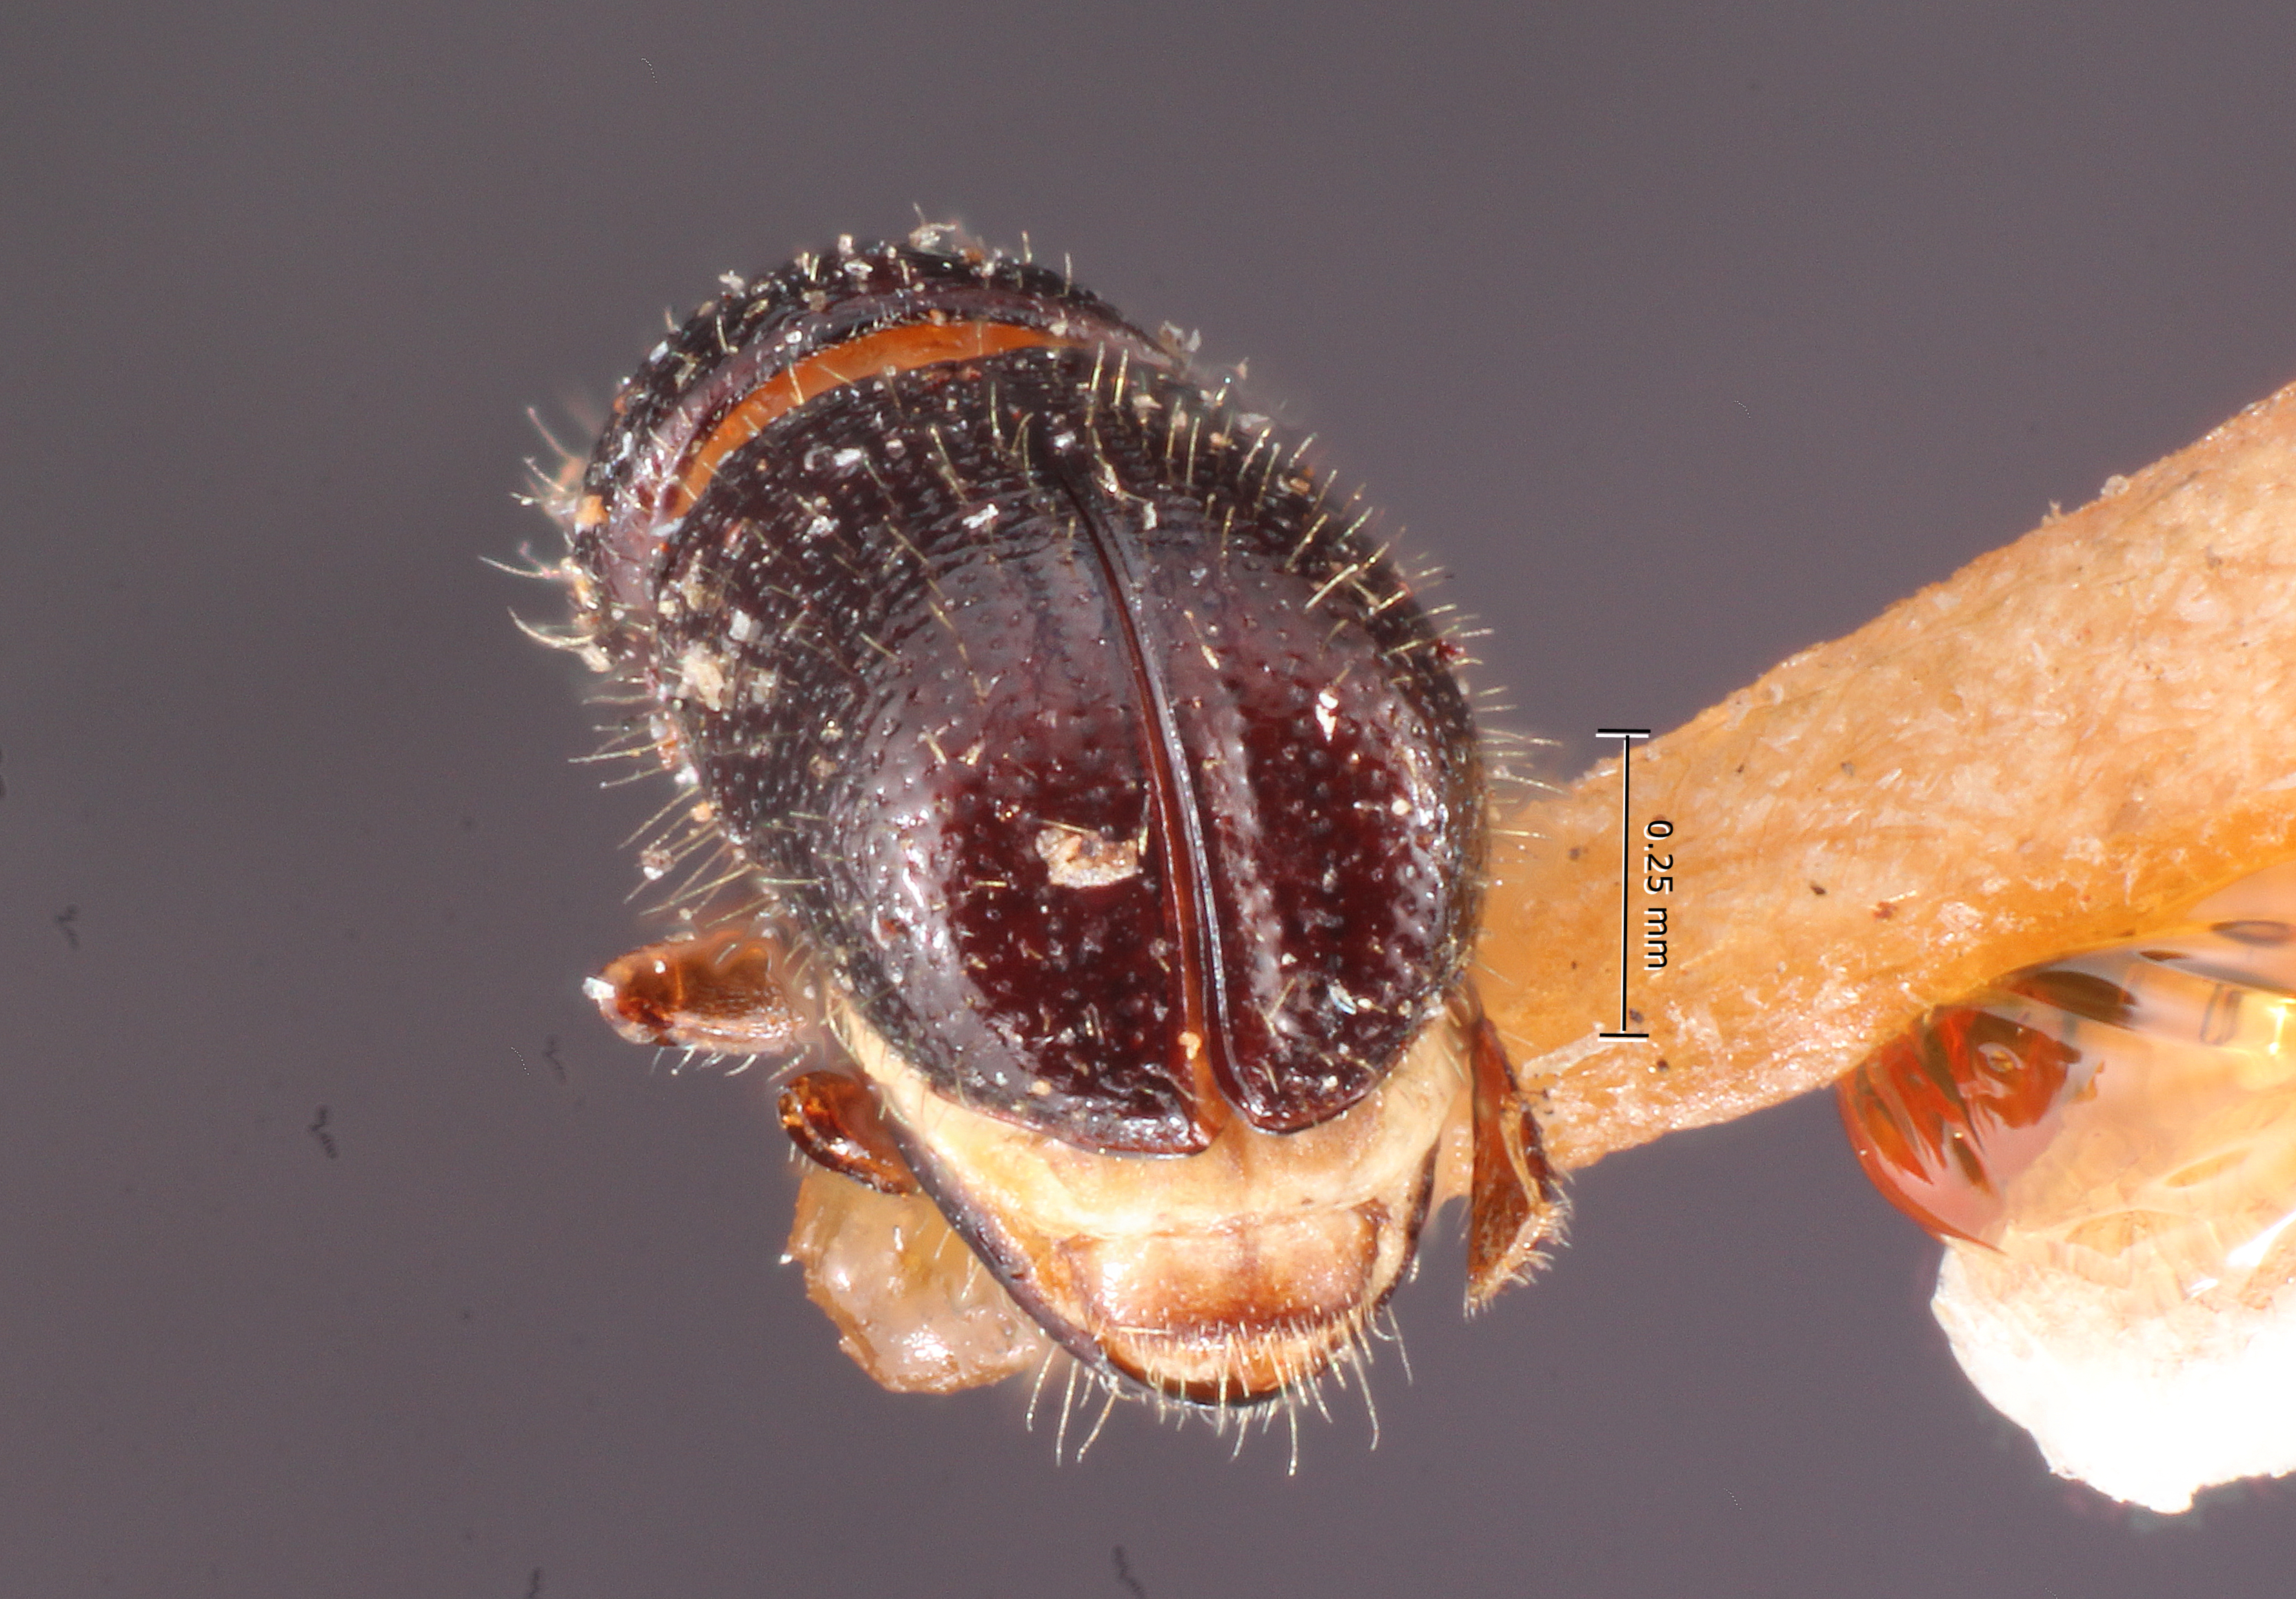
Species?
Xylocleptes guatemalensis
